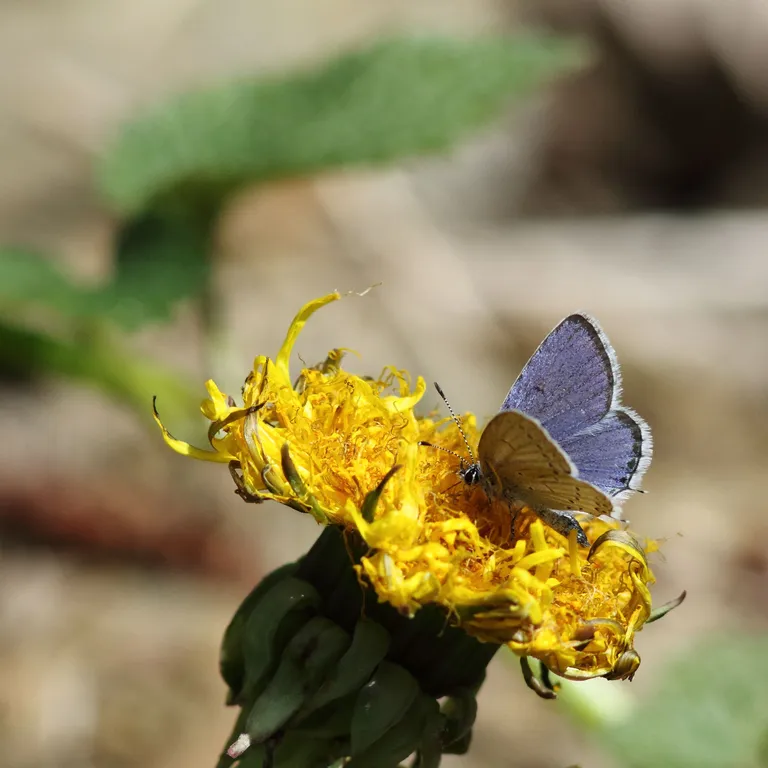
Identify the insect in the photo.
Cupido argiades (also Elkalyce argiades)
